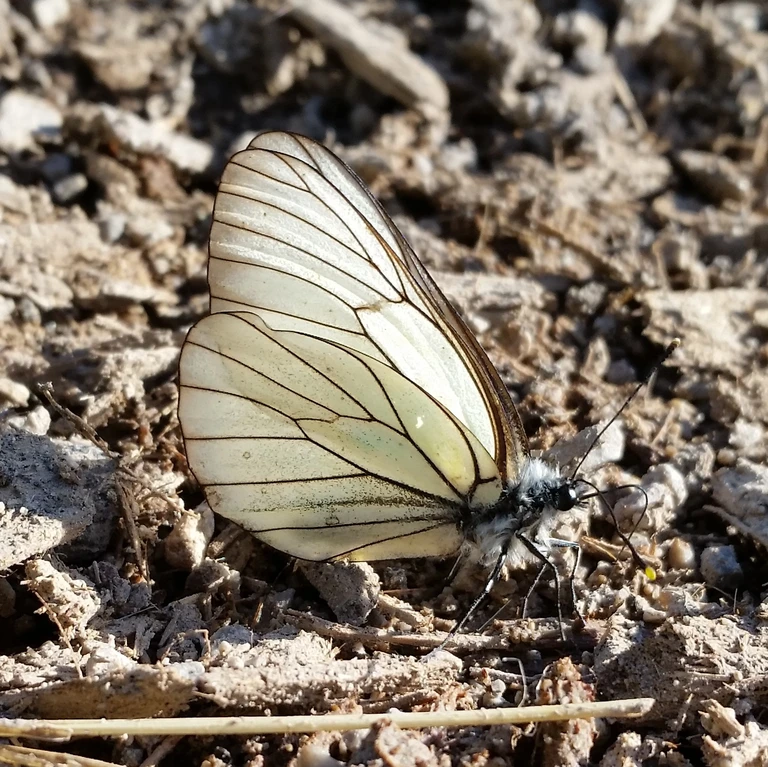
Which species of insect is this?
Aporia crataegi
